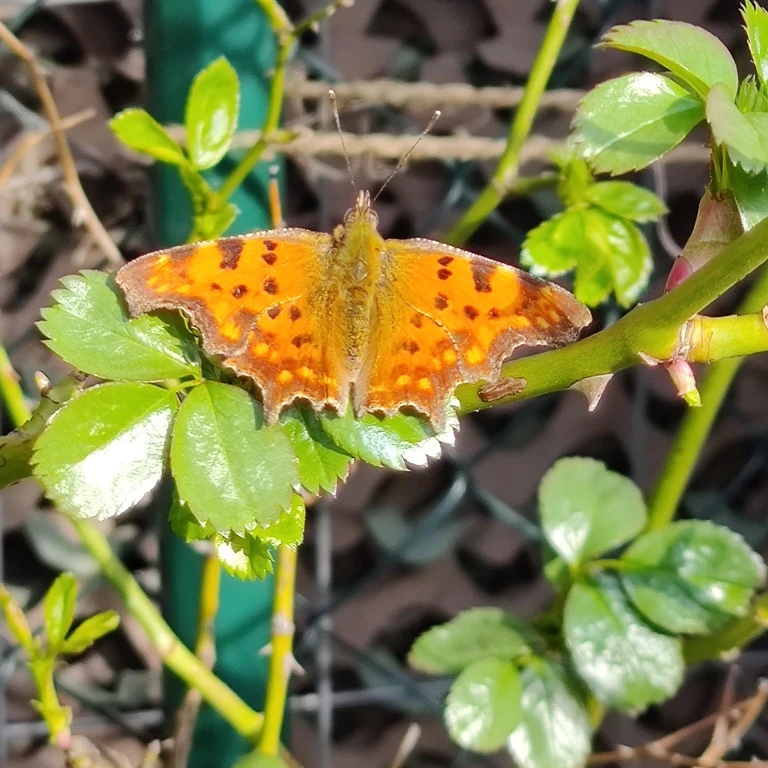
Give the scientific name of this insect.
Polygonia c-album
